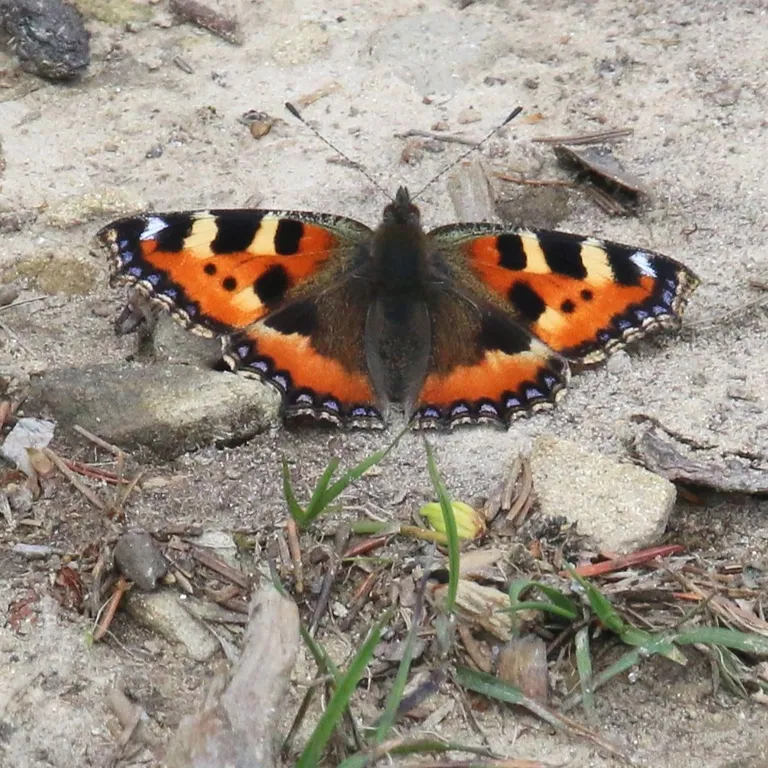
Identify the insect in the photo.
Aglais urticae
